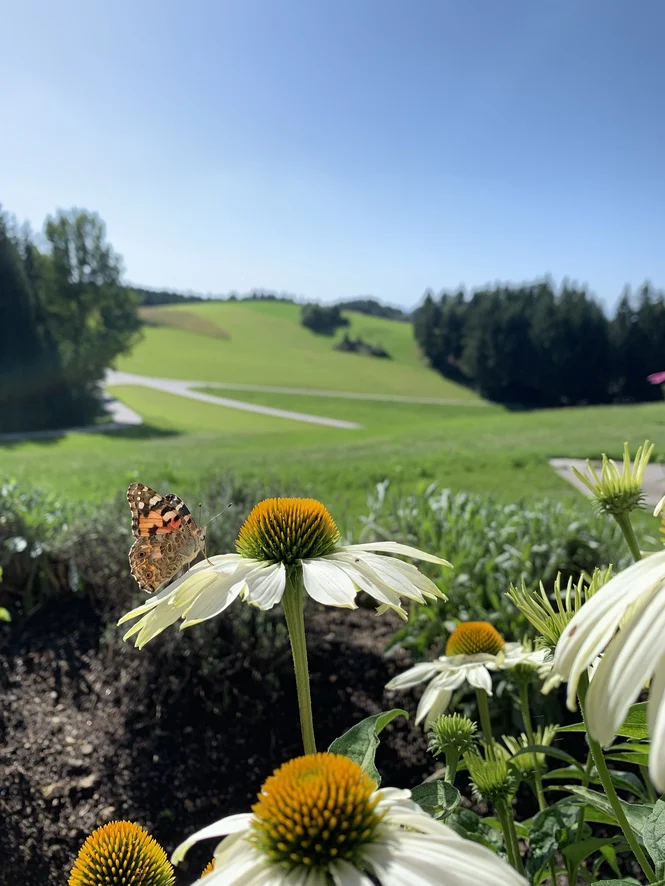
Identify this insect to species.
Vanessa cardui
